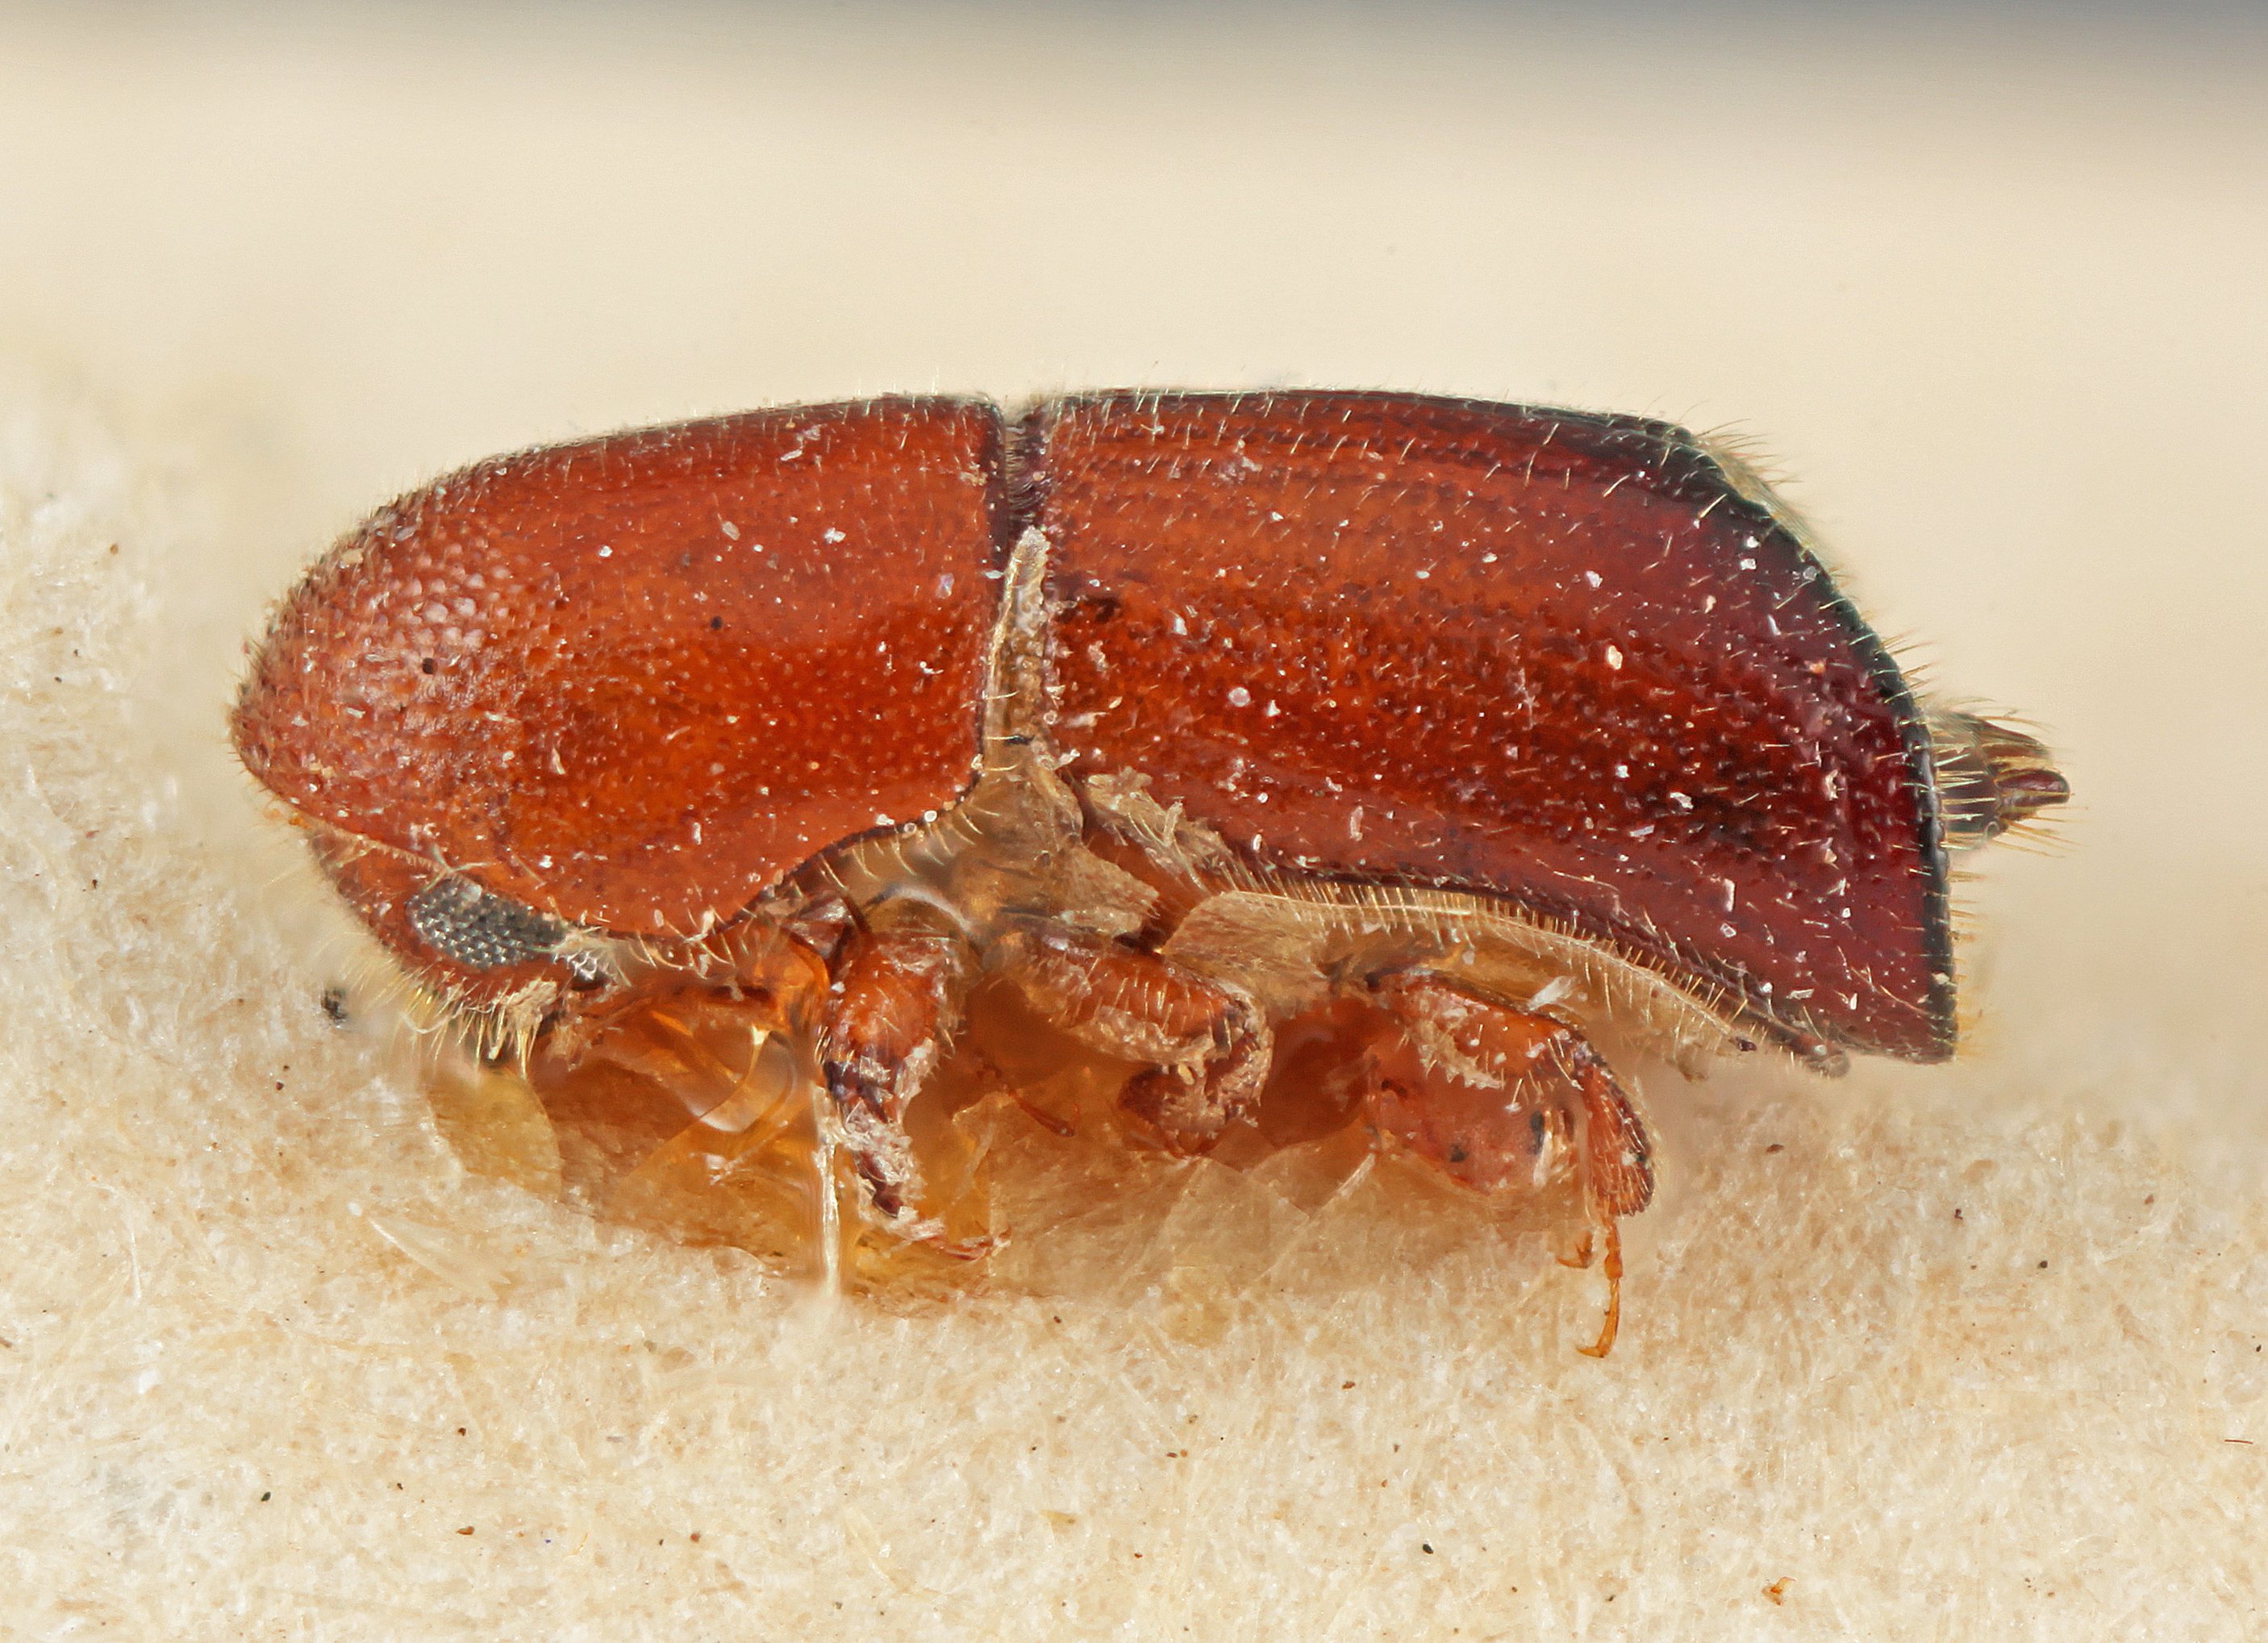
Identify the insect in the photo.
Premnobius spinifer
